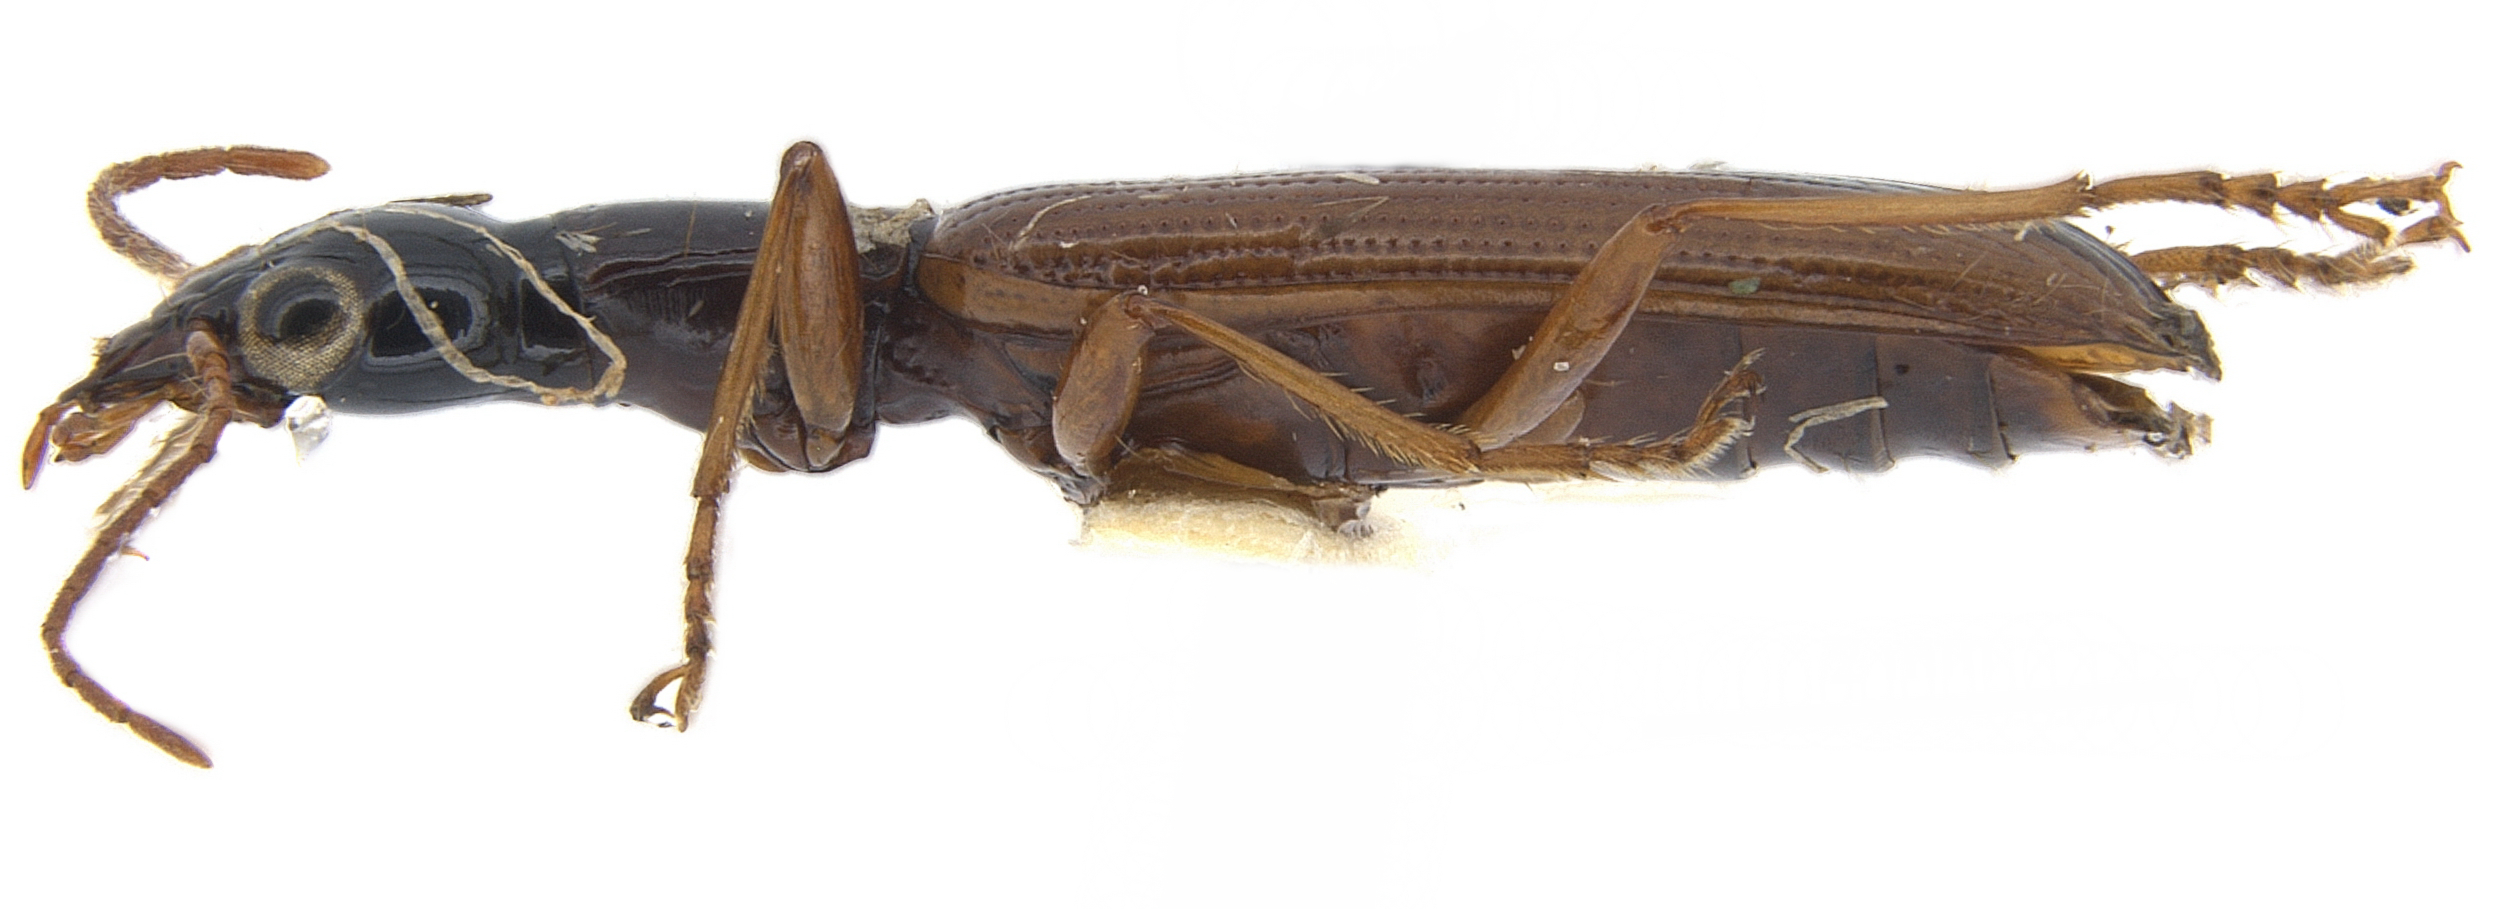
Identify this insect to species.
Leptotrachelus dorsalis
